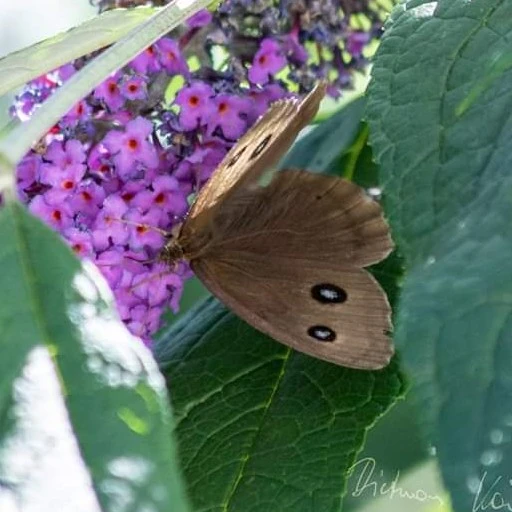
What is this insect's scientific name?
Minois dryas
